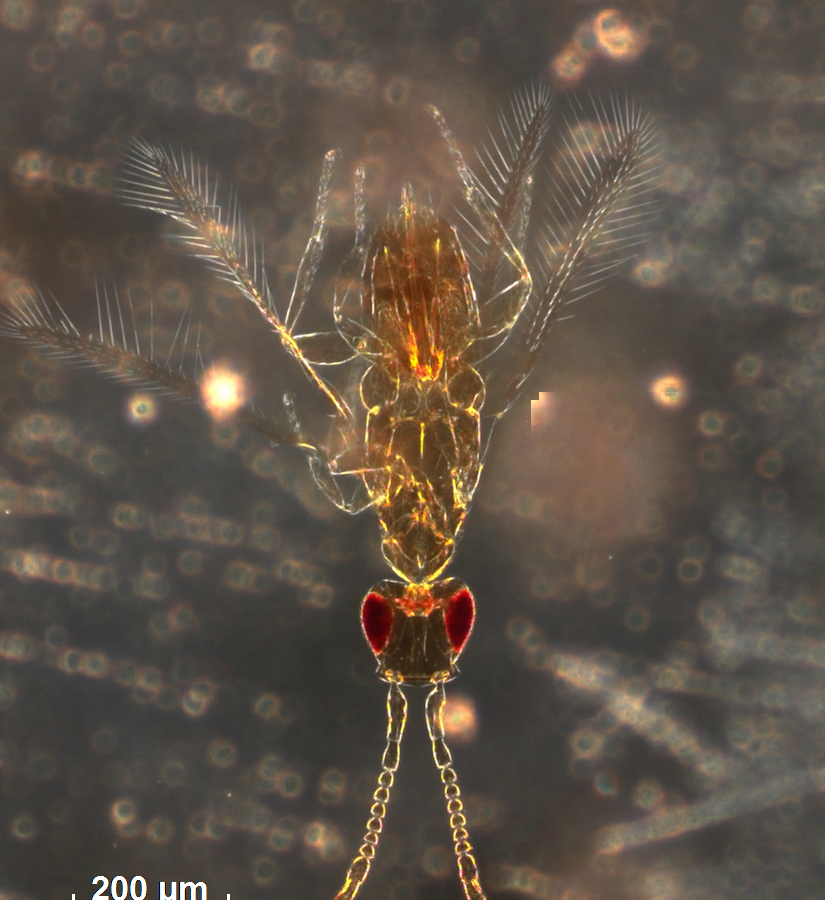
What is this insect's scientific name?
Platypatasson fransseni
